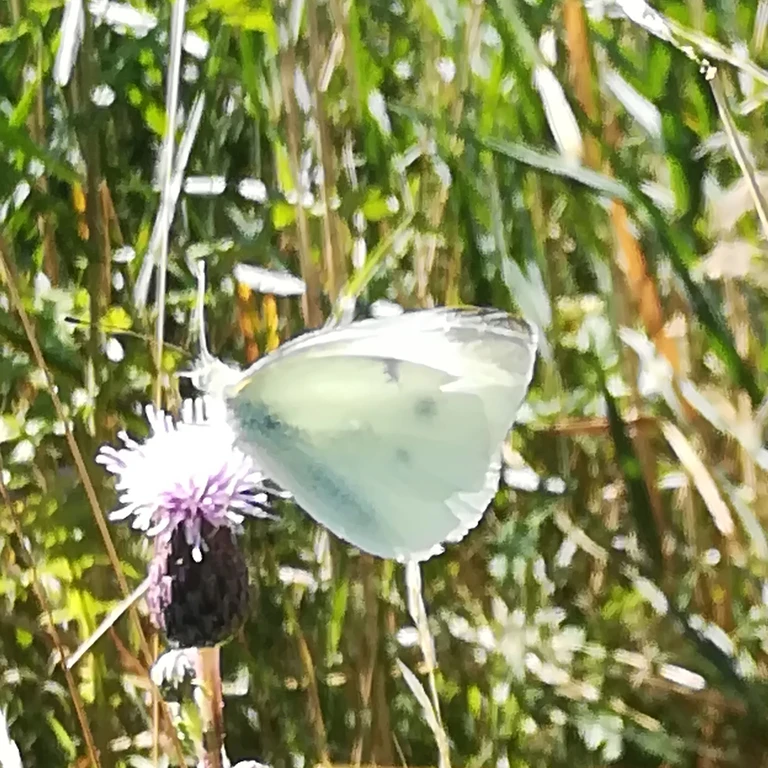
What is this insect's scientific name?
Pieris rapae
